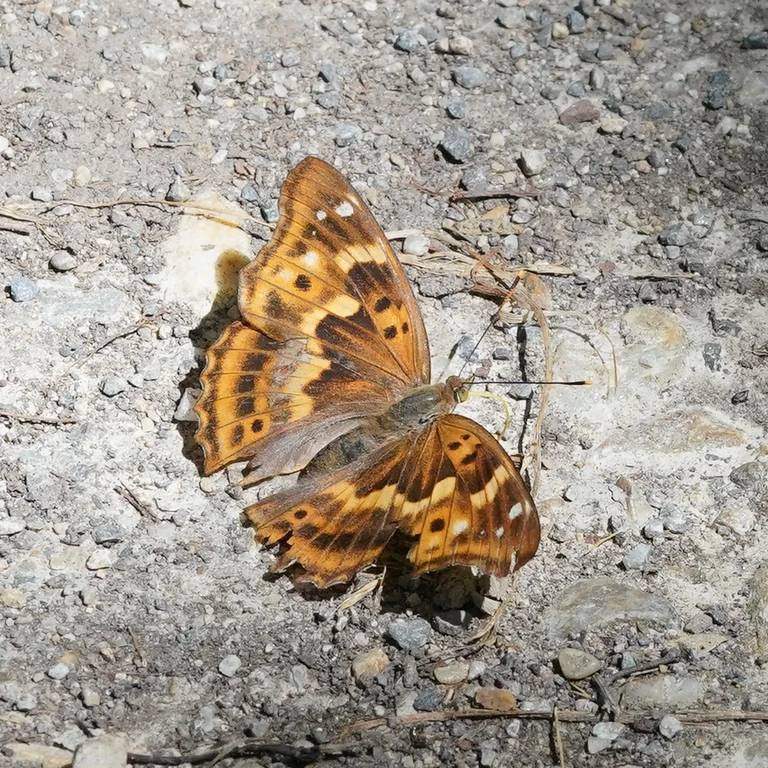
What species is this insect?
Apatura ilia
